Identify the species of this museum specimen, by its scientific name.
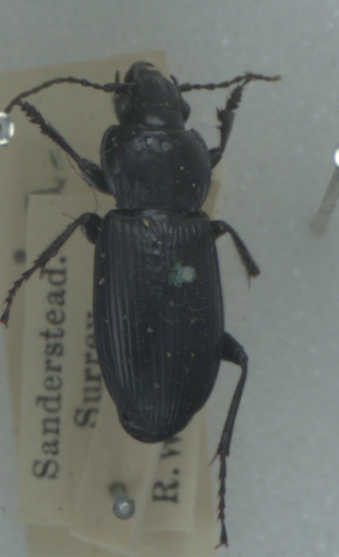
Pterostichus melanarius
